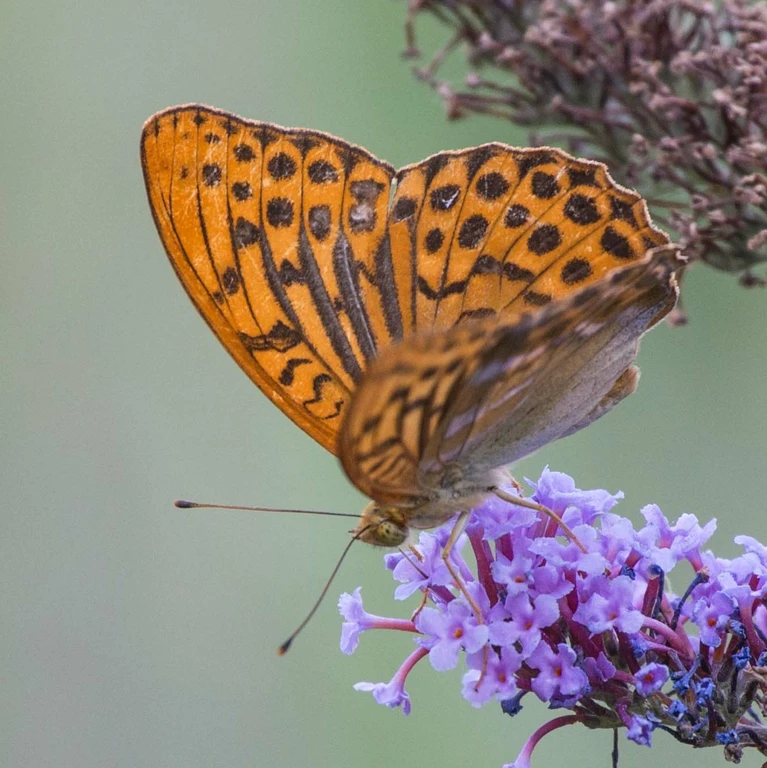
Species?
Argynnis paphia
